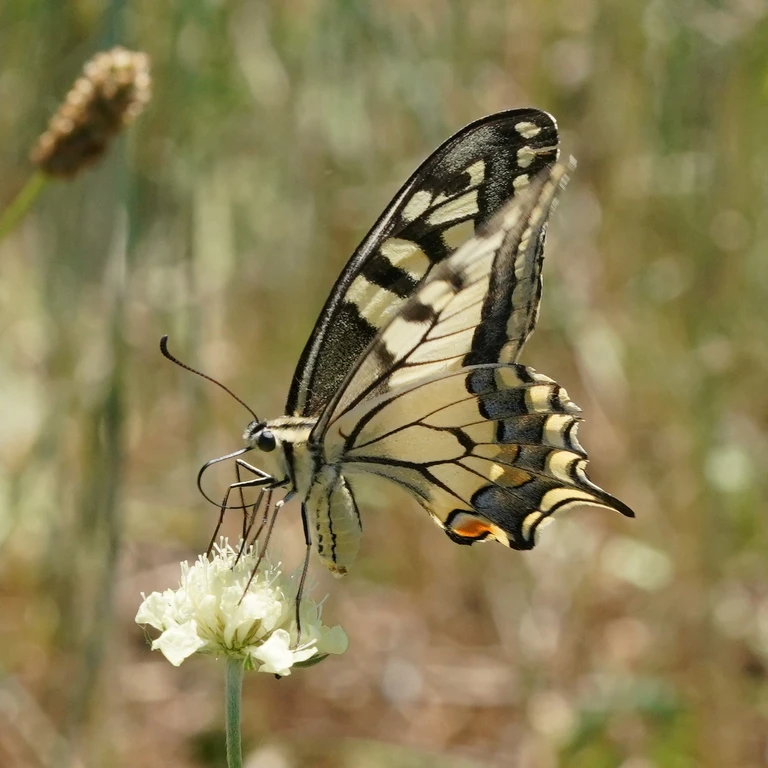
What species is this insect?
Papilio machaon
